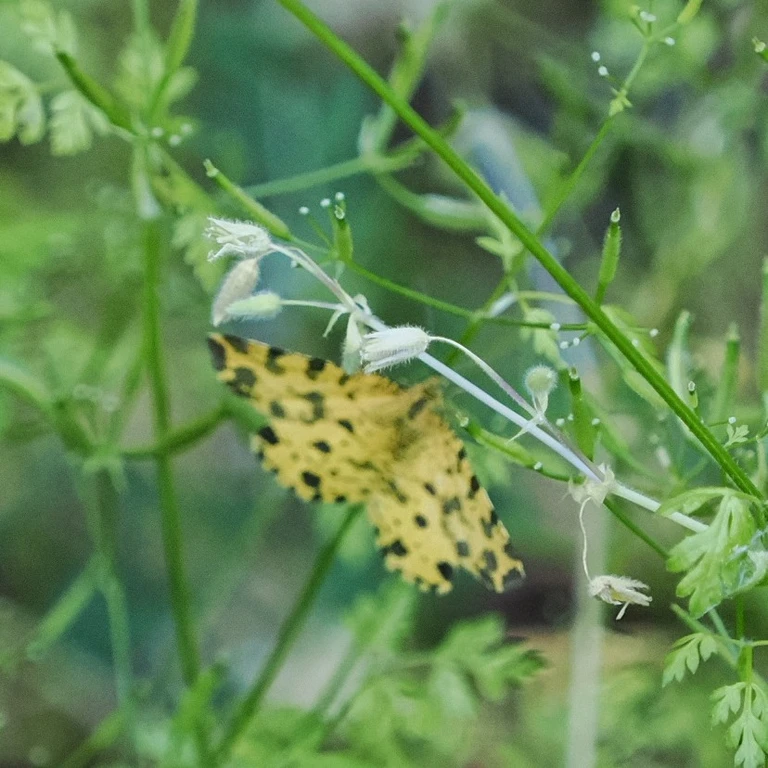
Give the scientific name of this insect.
Pseudopanthera macularia
